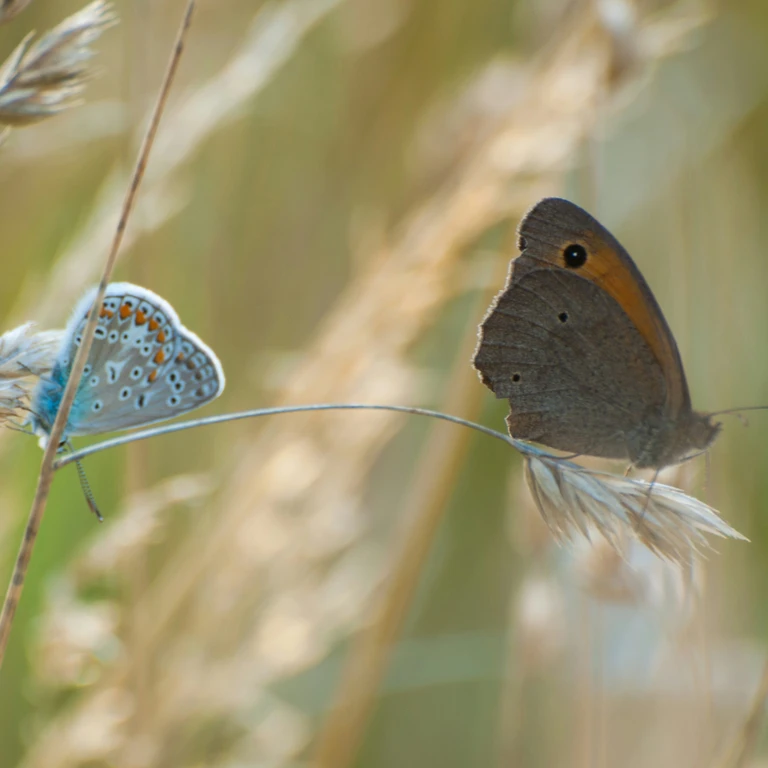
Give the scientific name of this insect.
Maniola jurtina
